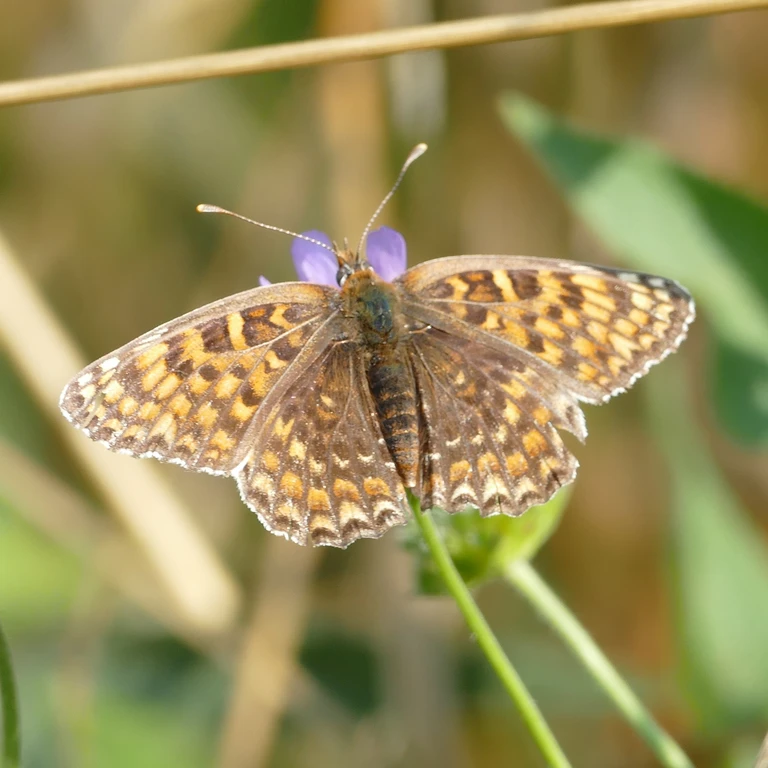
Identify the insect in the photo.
Melitaea phoebe
